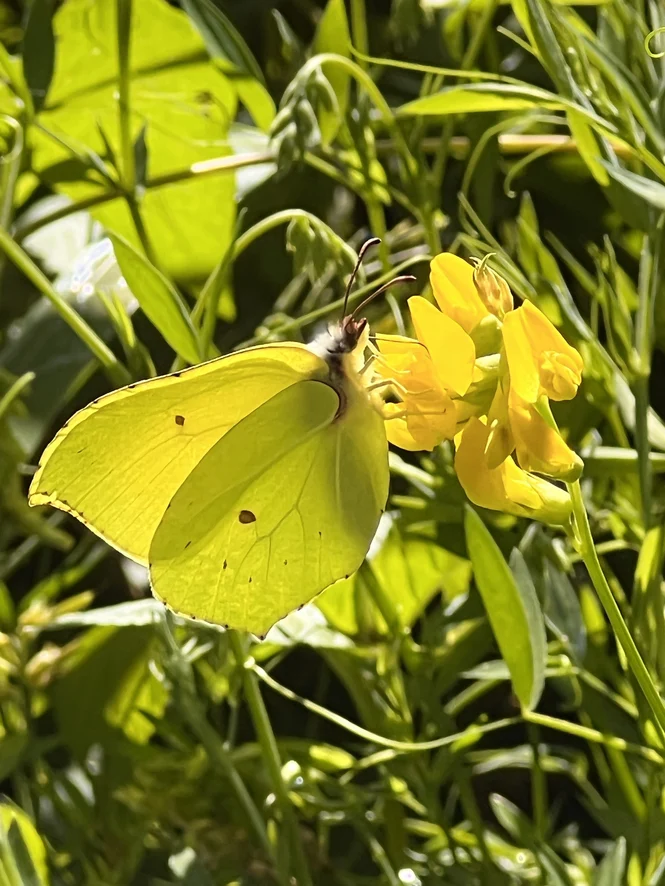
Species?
Gonepteryx rhamni
